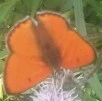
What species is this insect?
Lycaena dispar
